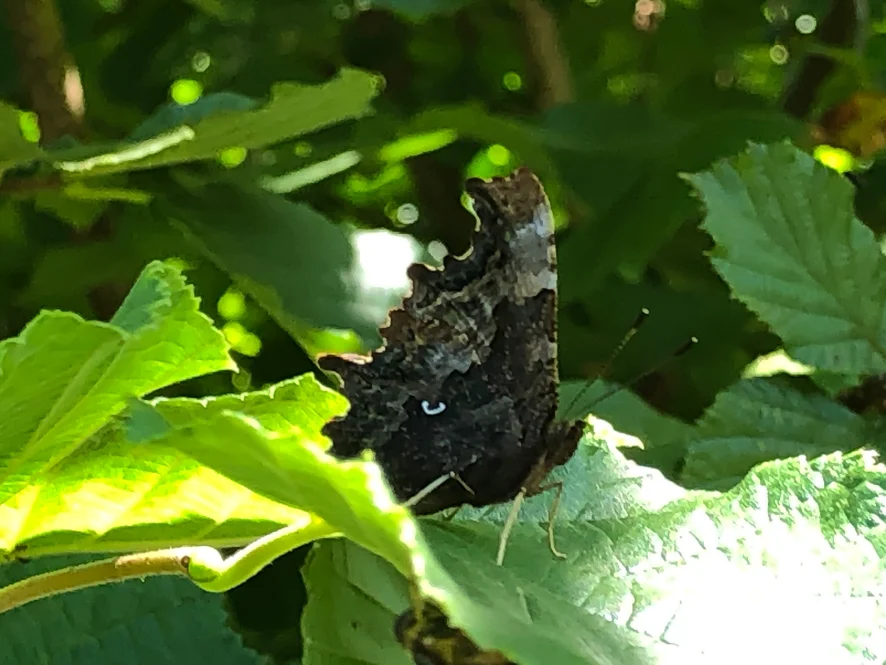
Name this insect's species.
Polygonia c-album
